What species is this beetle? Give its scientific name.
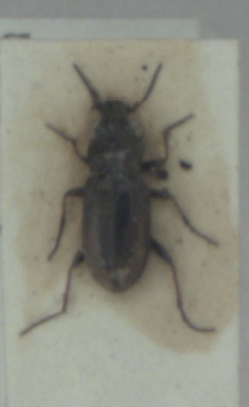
Notiophilus biguttatus
